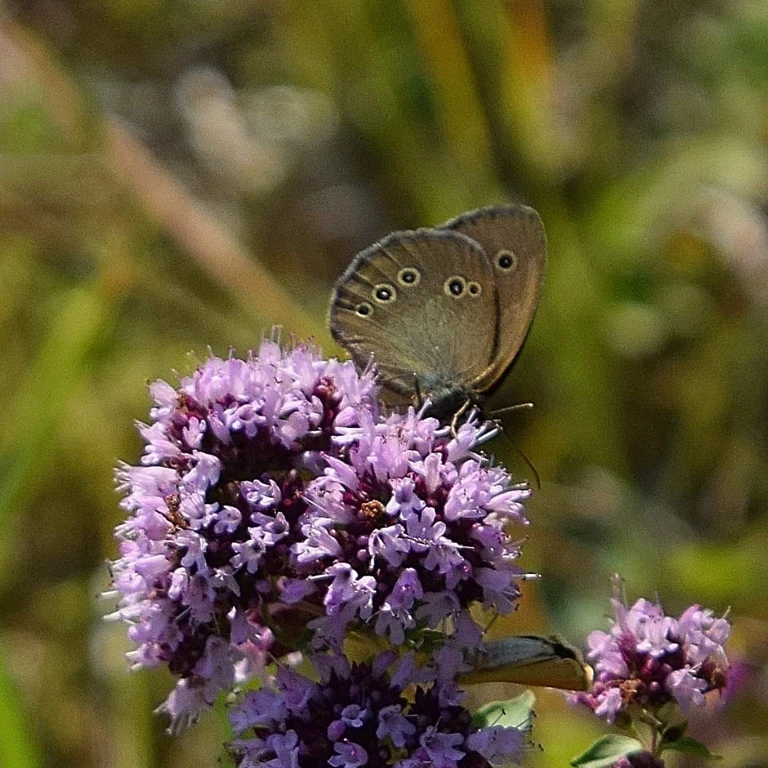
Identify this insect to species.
Aphantopus hyperantus
